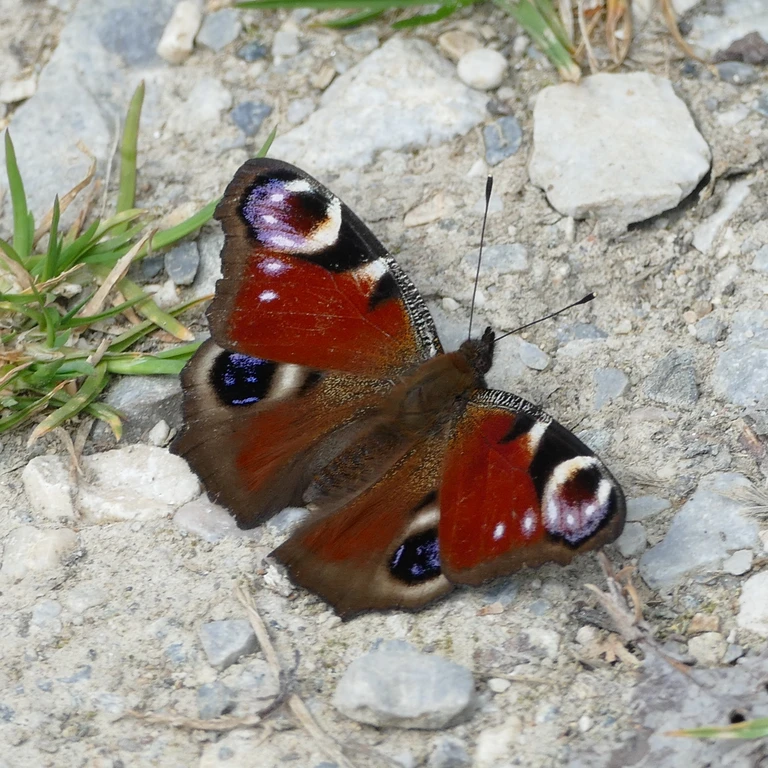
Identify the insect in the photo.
Aglais io
